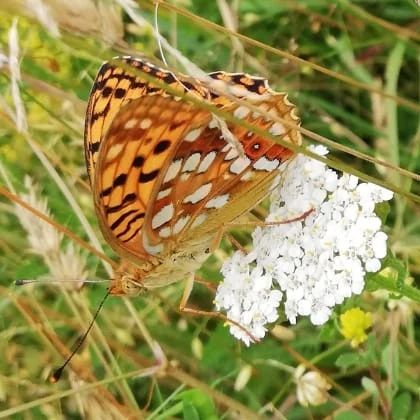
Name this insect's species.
Fabriciana adippe
